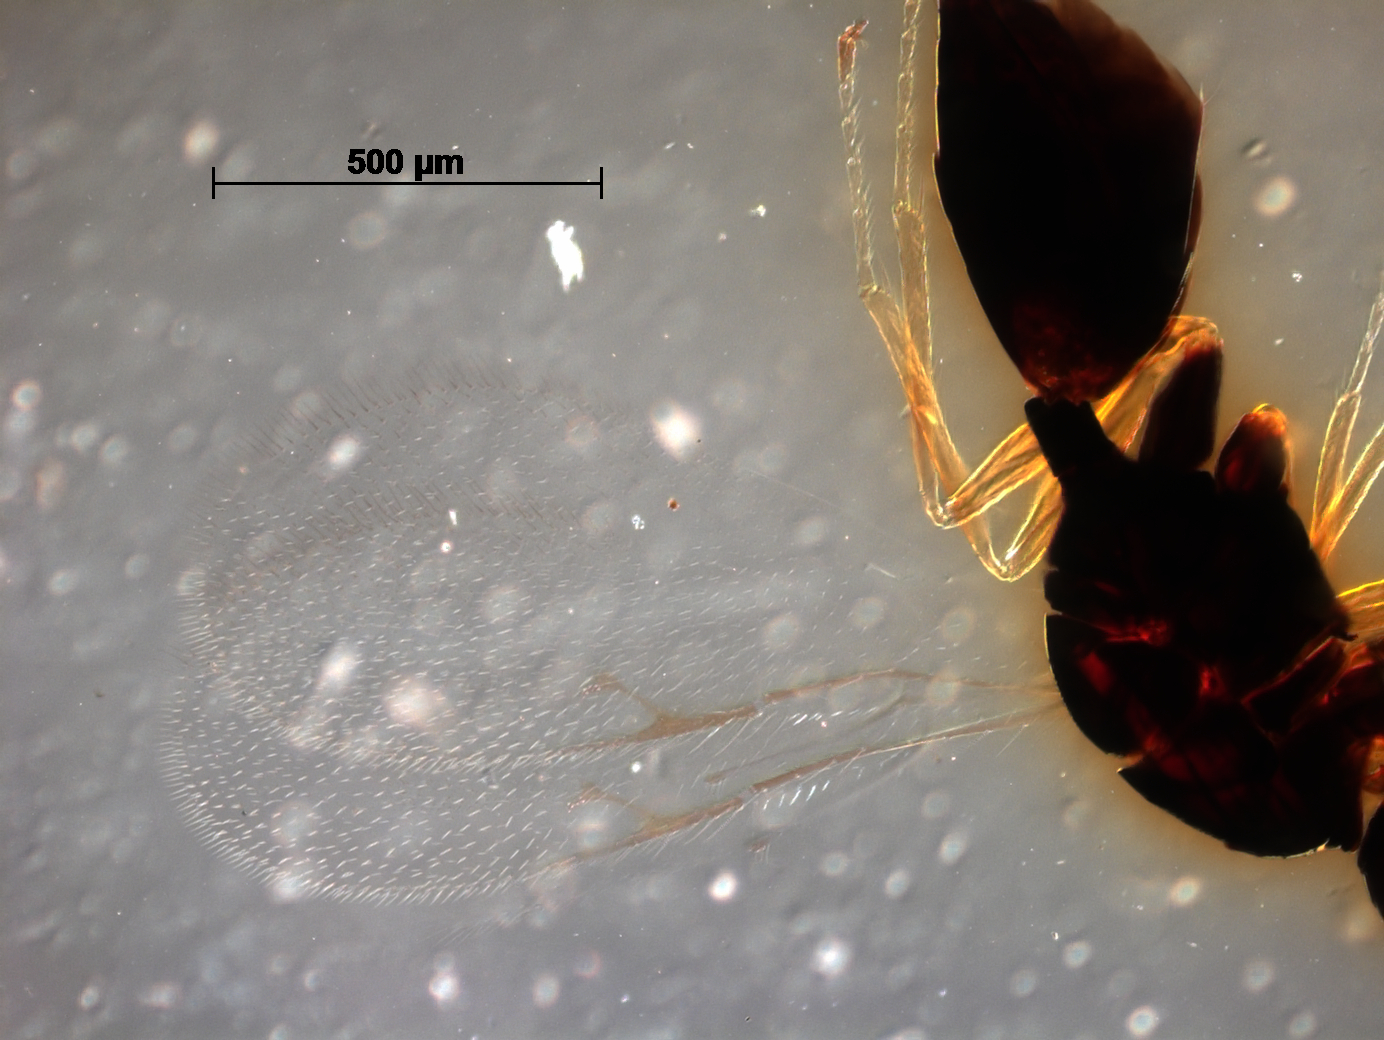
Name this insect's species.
Asaphes americana
